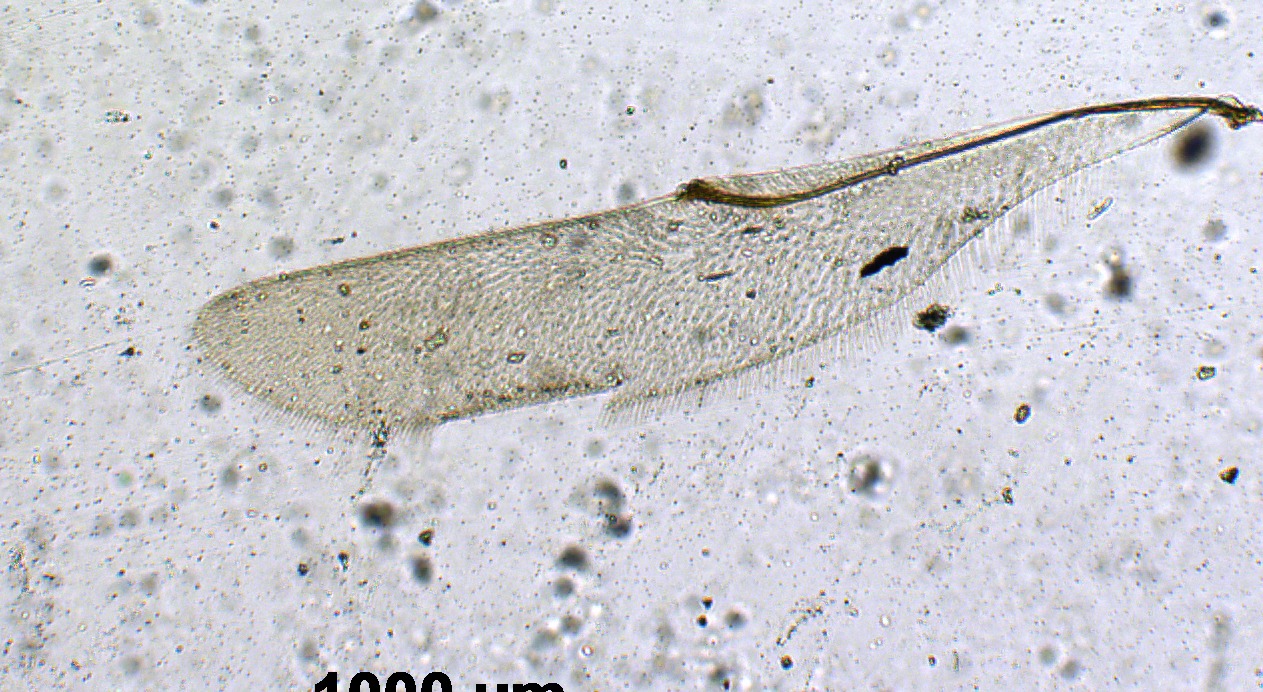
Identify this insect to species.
Habroteleia bengalensis
